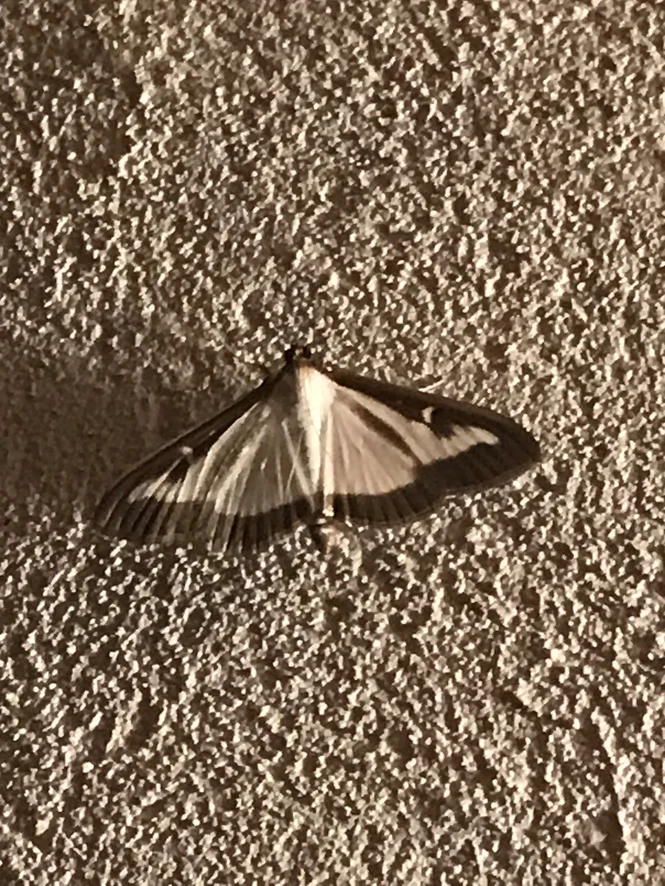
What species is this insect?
Cydalima perspectalis
